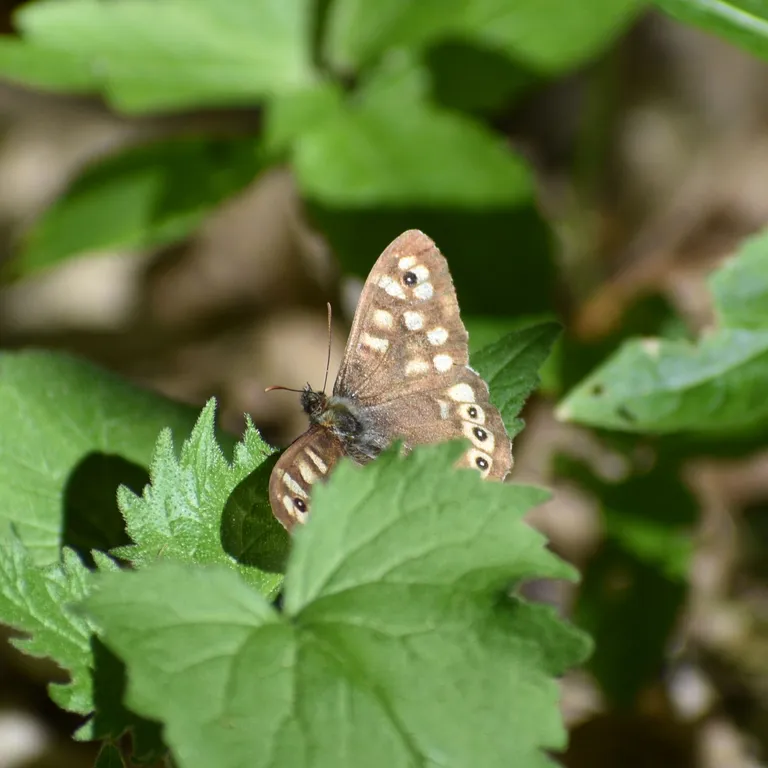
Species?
Pararge aegeria
